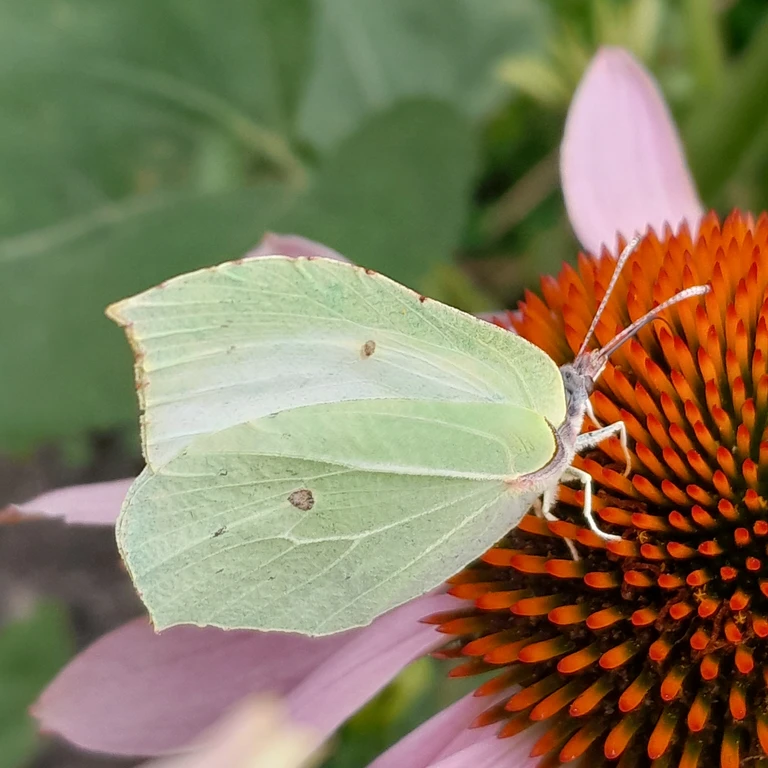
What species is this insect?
Gonepteryx rhamni
